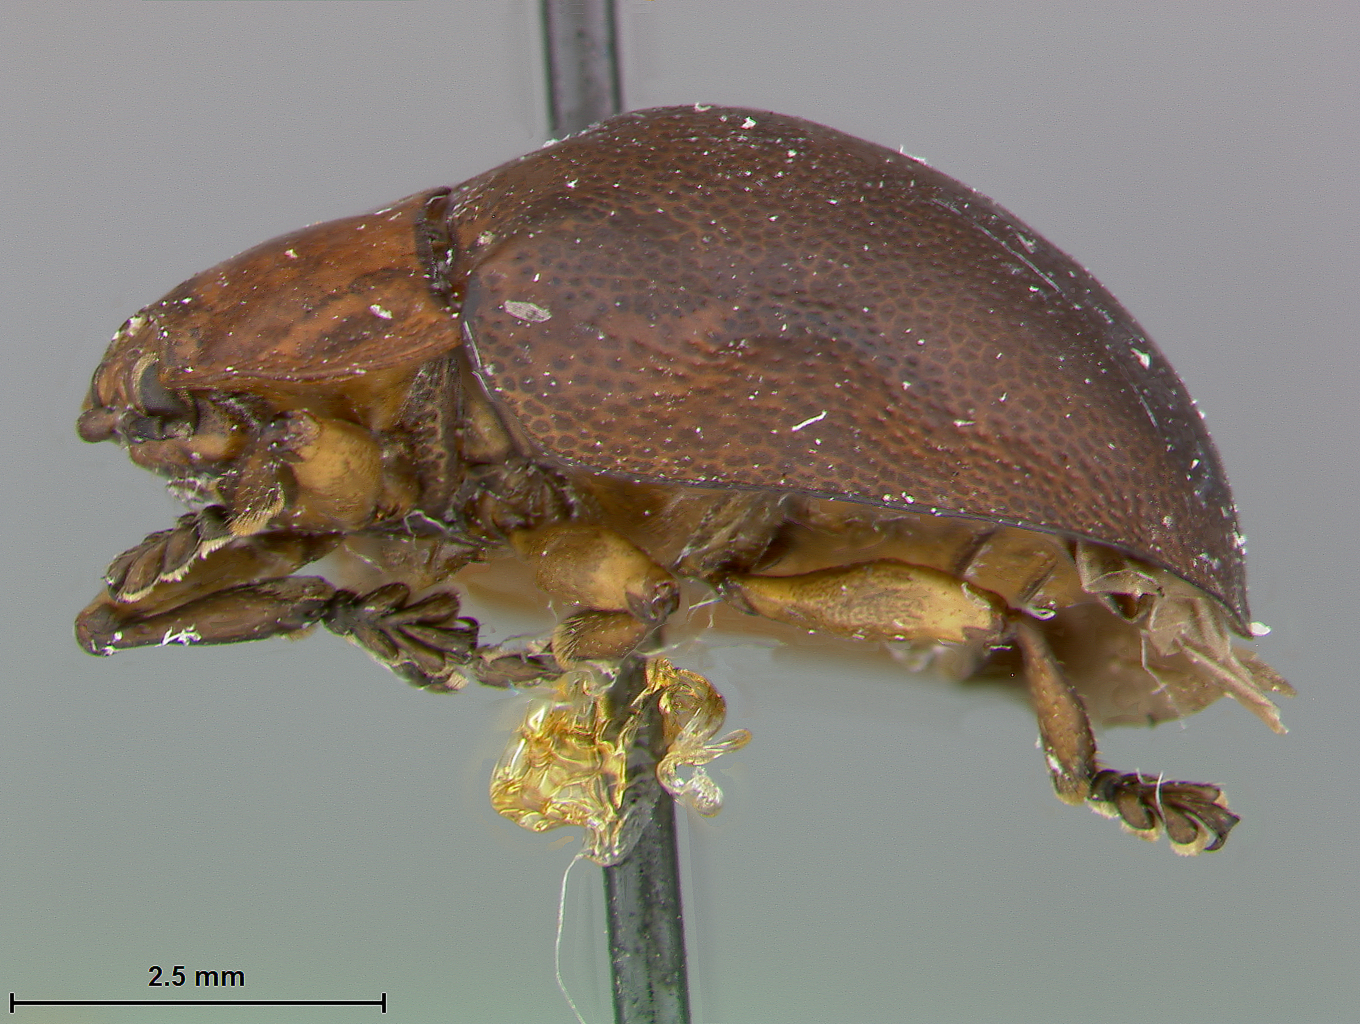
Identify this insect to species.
Stoiba fusicornis
